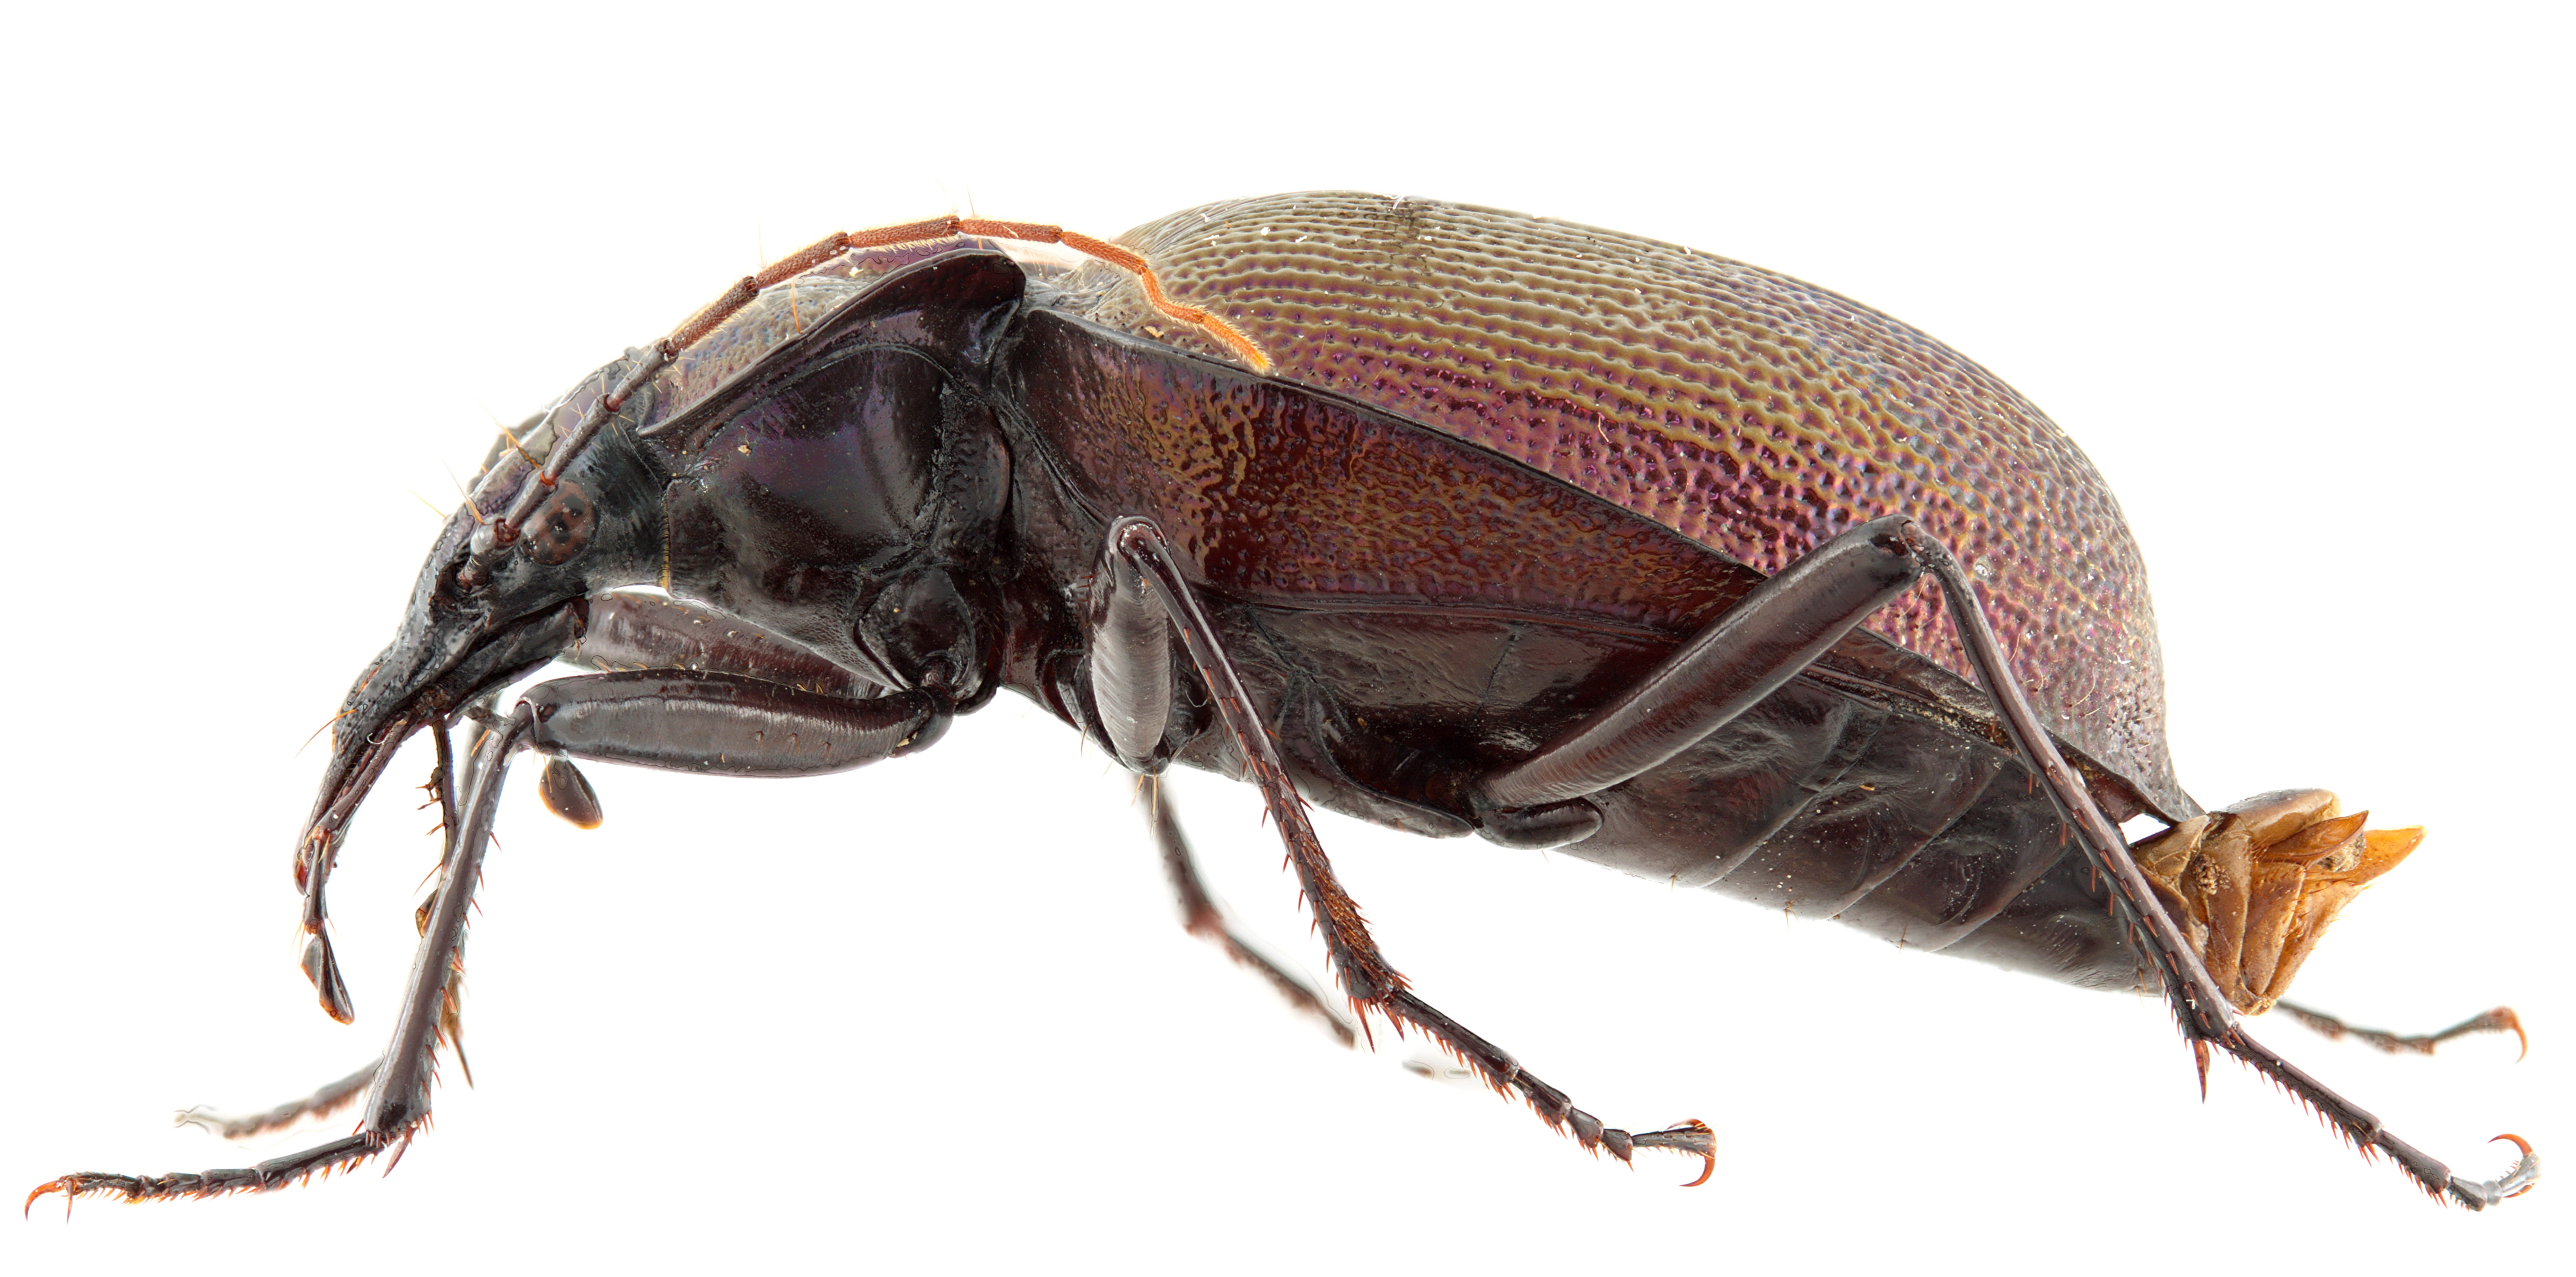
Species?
Scaphinotus viduus (also Scaphinotus megalividia)
